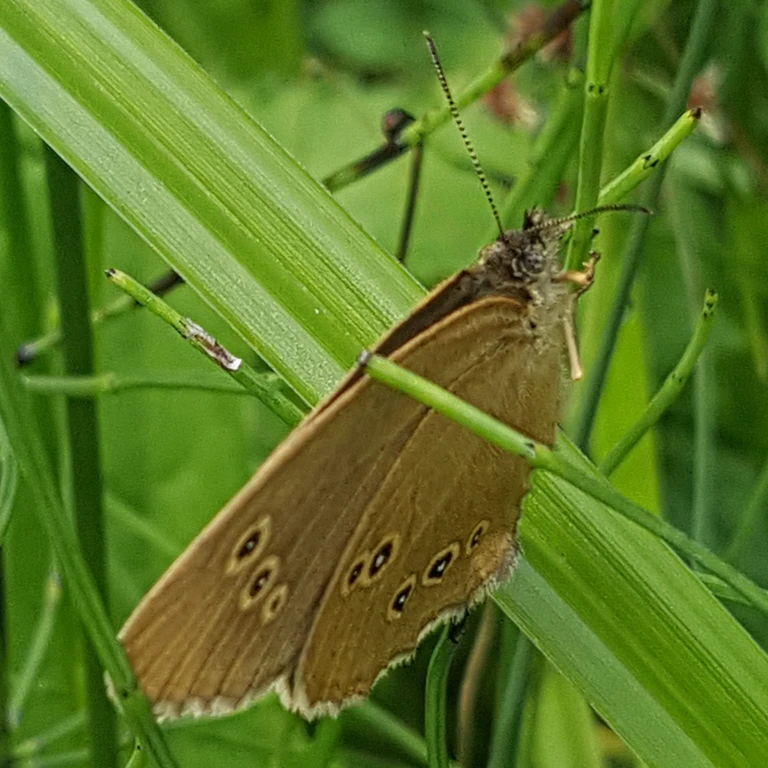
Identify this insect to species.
Aphantopus hyperantus
